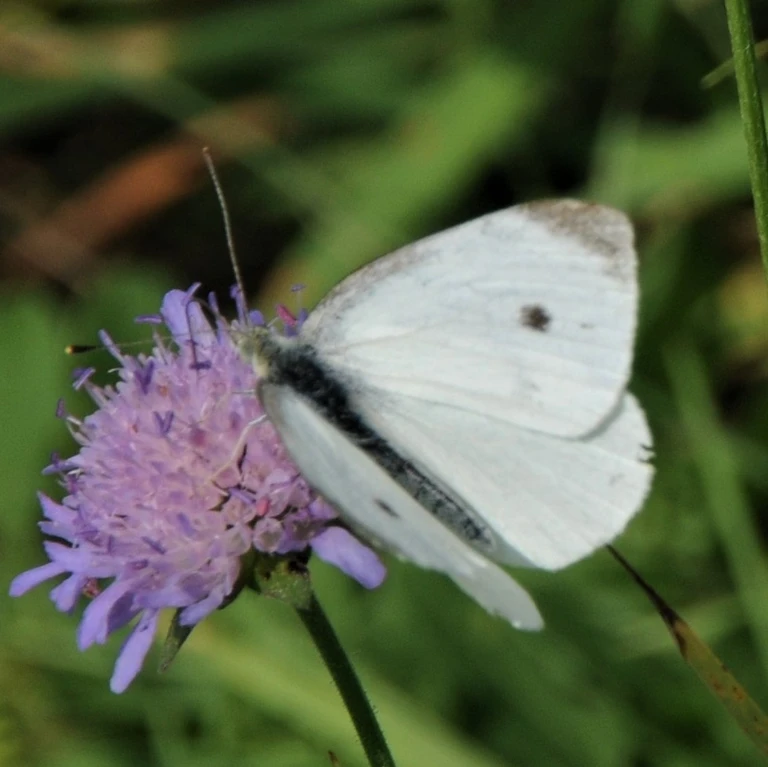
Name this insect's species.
Pieris rapae
